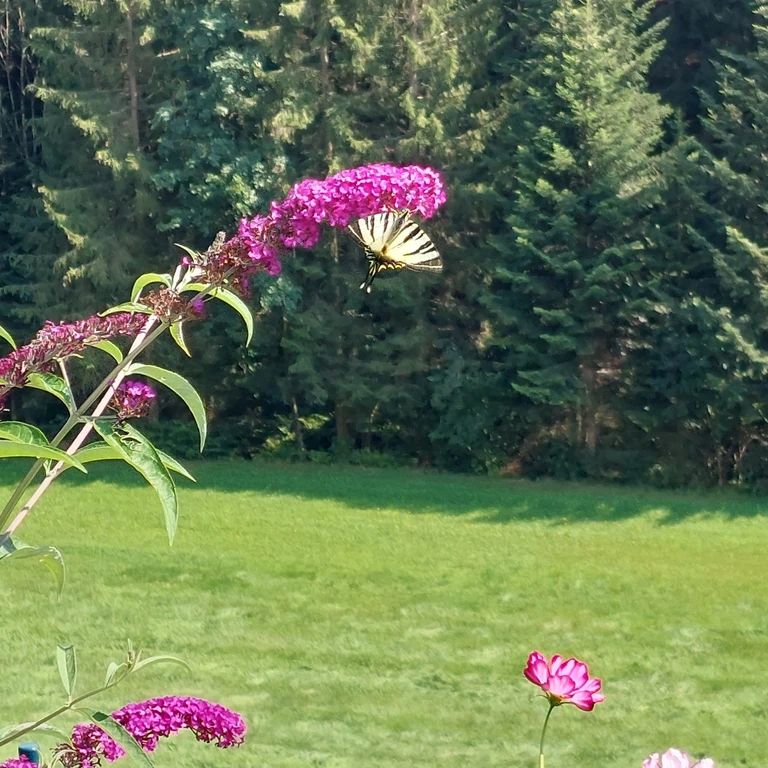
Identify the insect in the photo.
Iphiclides podalirius
